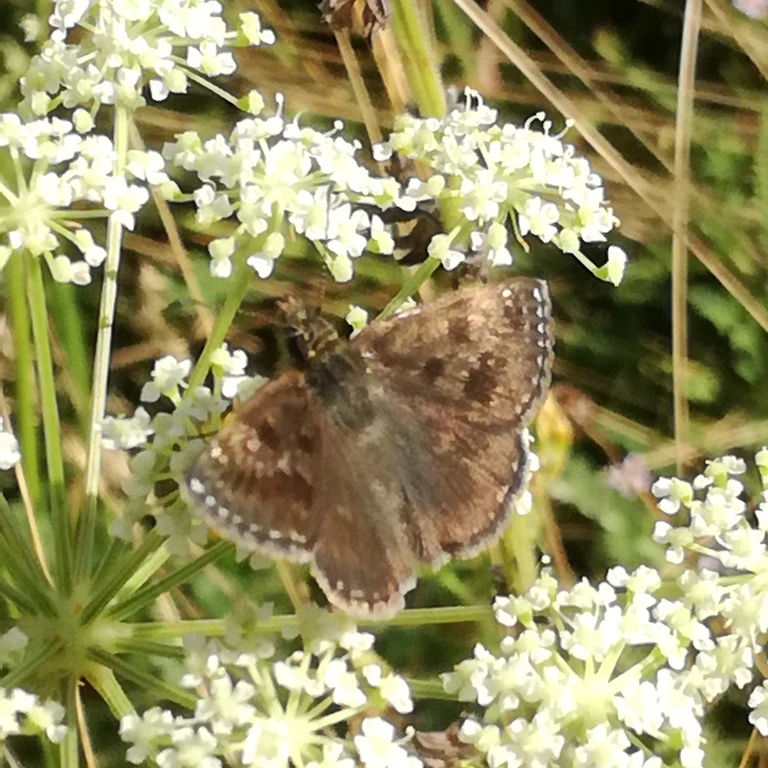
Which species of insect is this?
Erynnis tages
